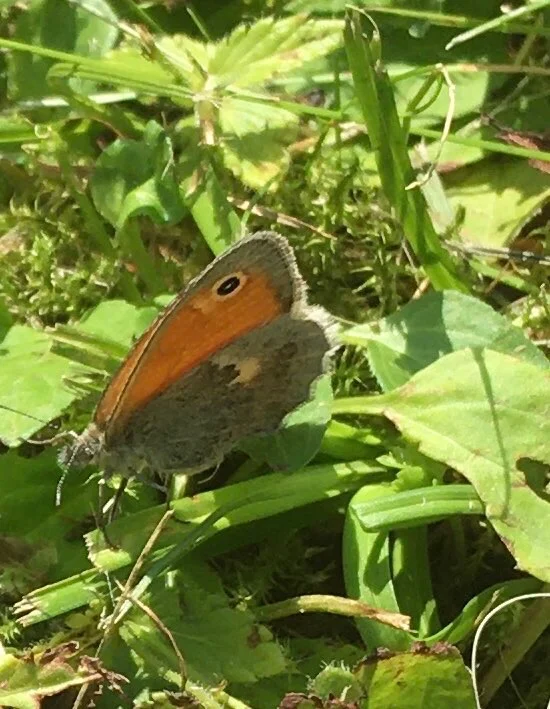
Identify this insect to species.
Coenonympha pamphilus
